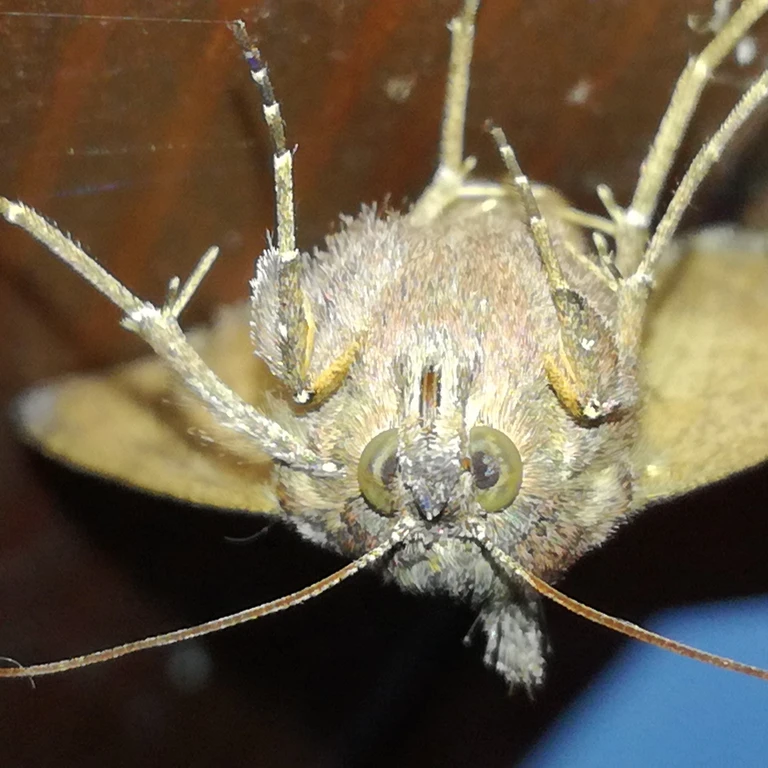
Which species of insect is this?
Autographa gamma
